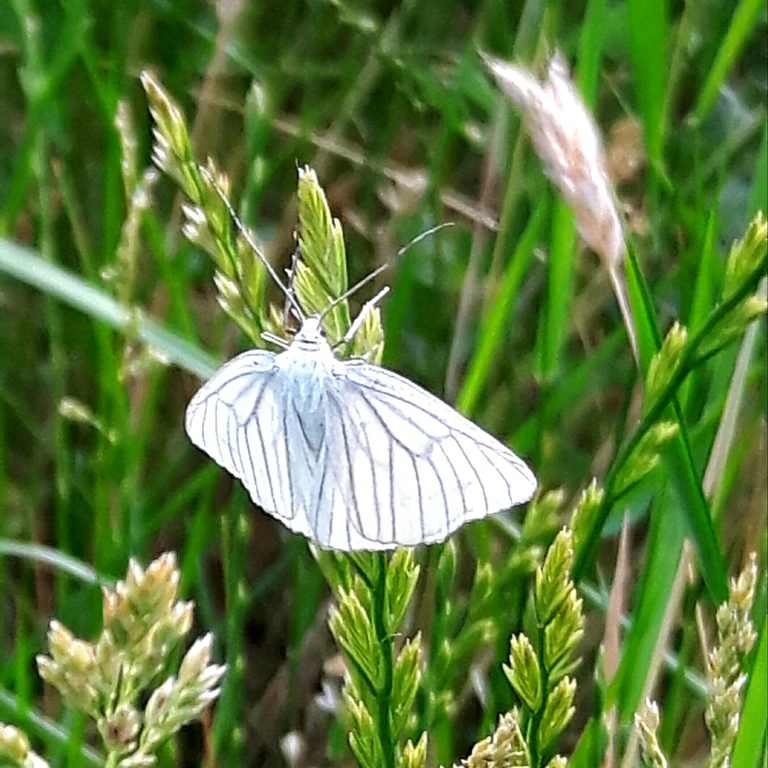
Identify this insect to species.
Siona lineata
